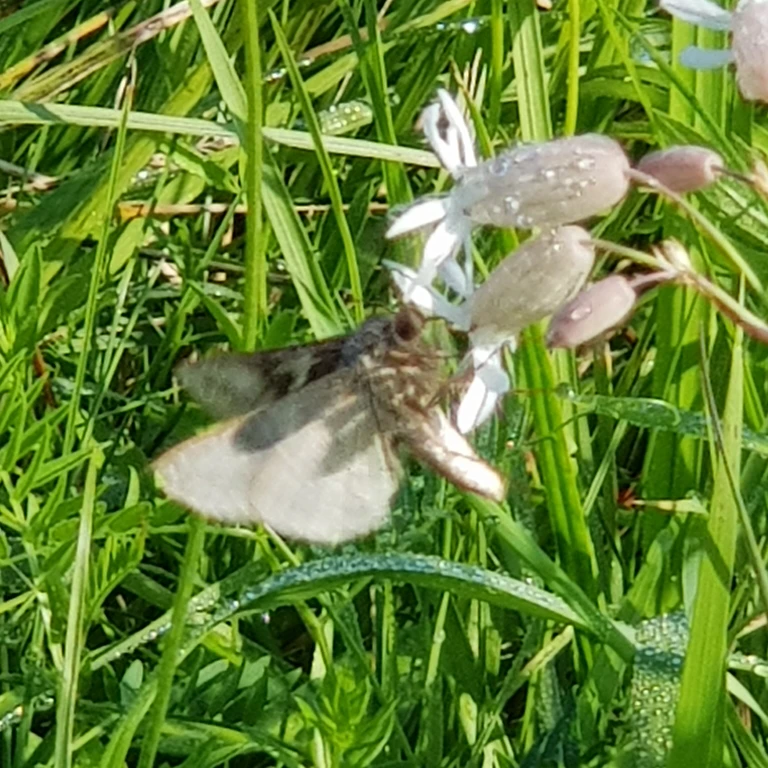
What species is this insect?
Autographa gamma
